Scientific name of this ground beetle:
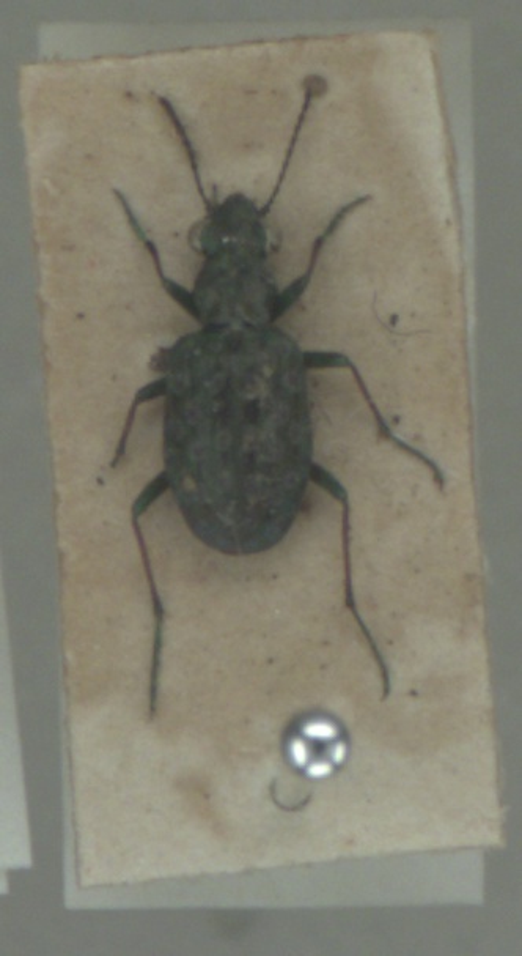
Elaphrus riparius
